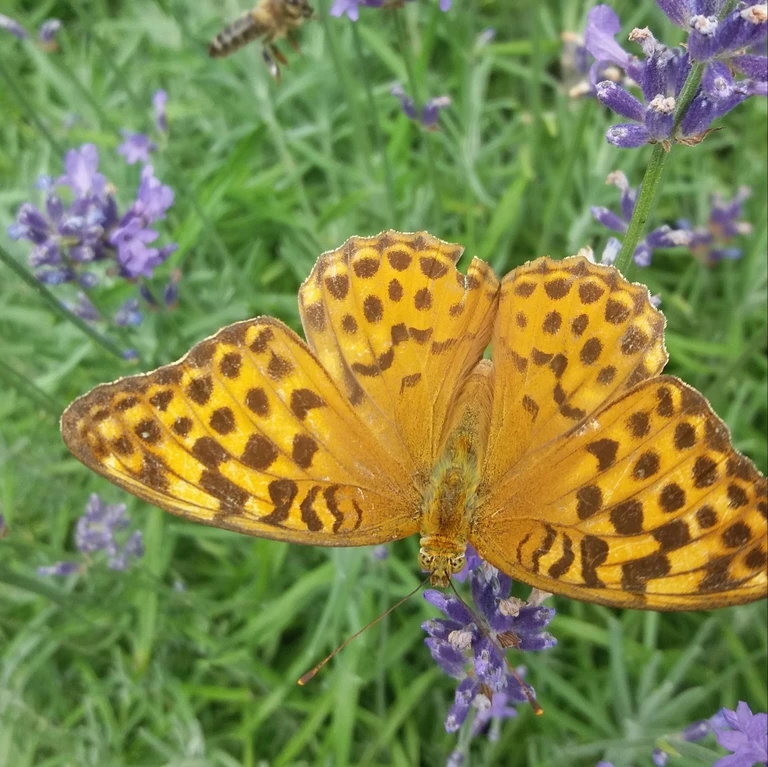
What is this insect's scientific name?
Argynnis paphia
